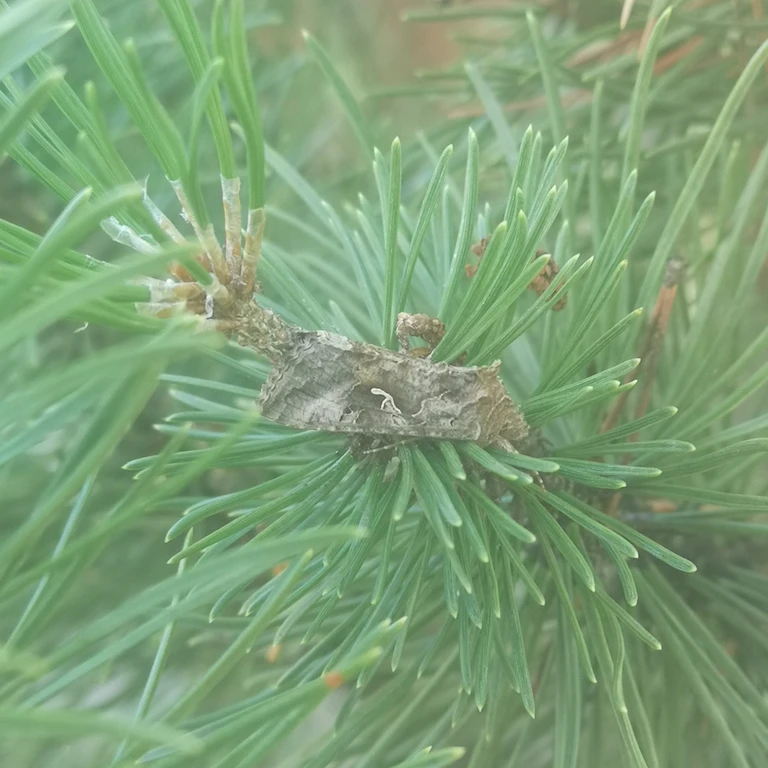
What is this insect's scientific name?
Autographa gamma
